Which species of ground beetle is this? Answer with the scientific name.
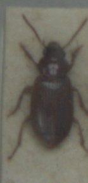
Bradycellus verbasci
